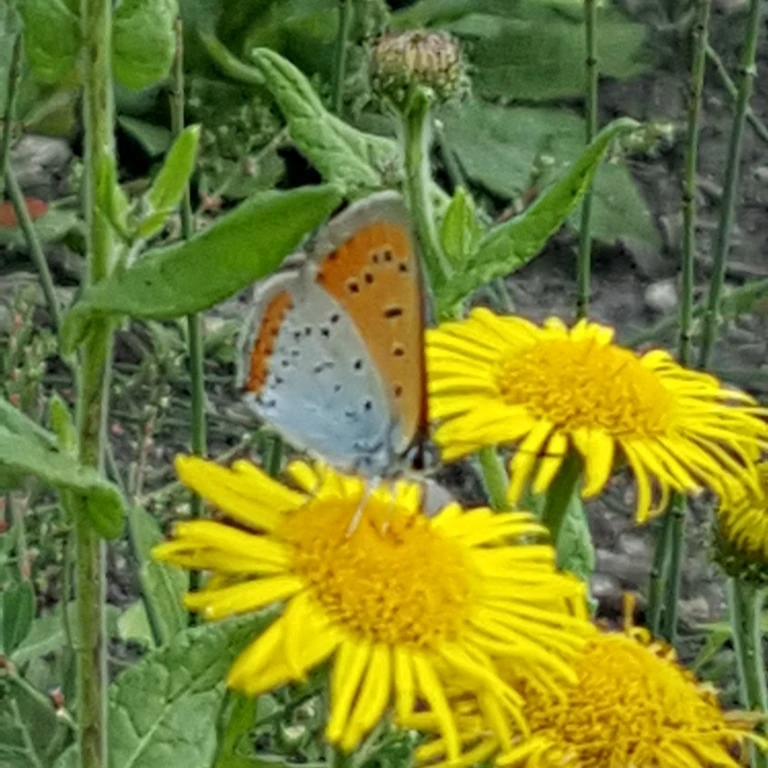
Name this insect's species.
Lycaena dispar
